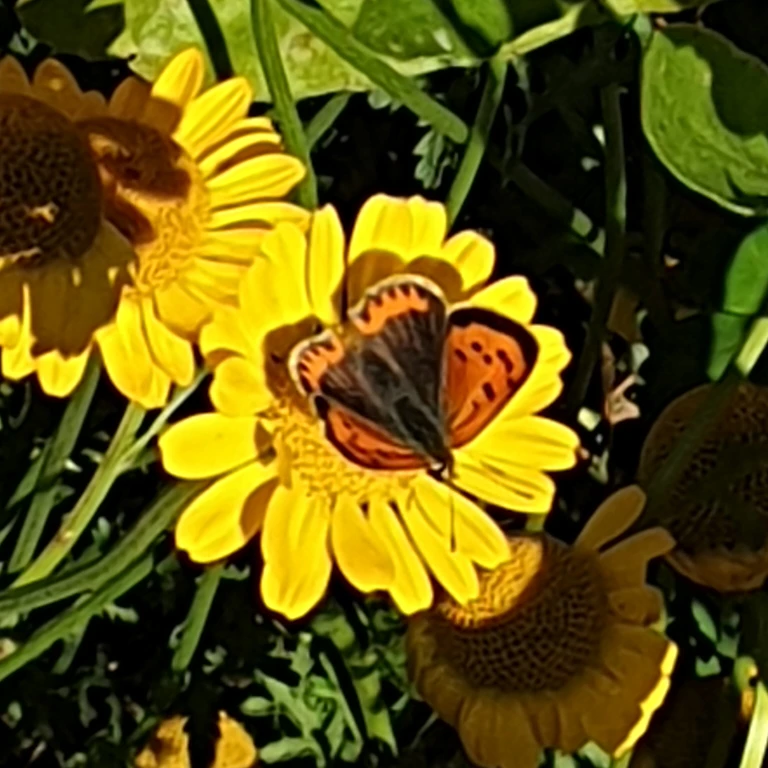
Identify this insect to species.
Lycaena phlaeas
